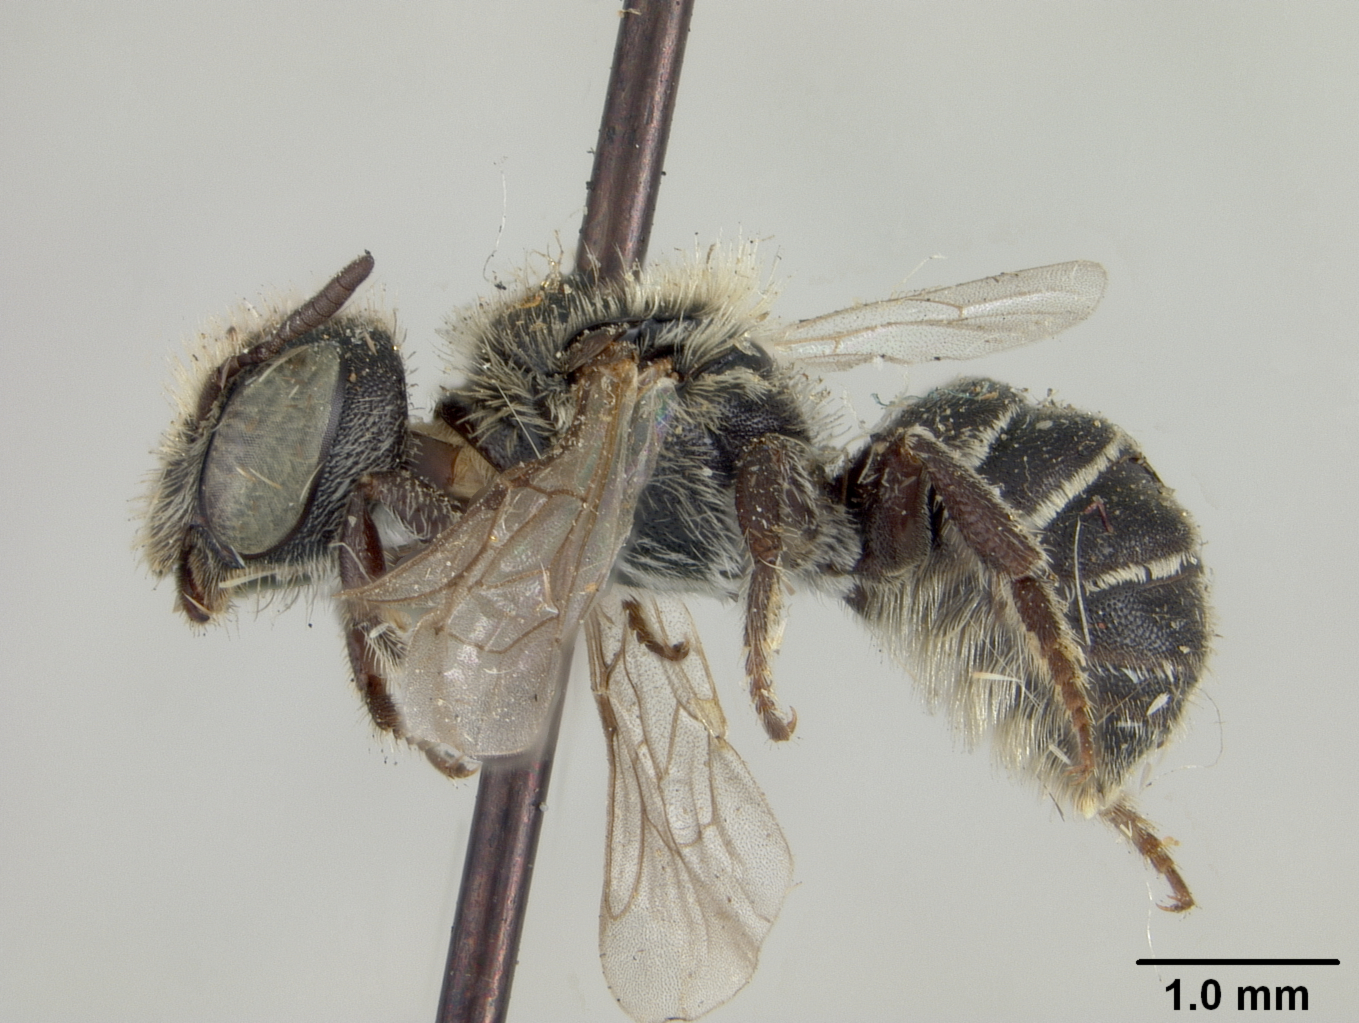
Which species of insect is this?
Ashmeadiella curriei
